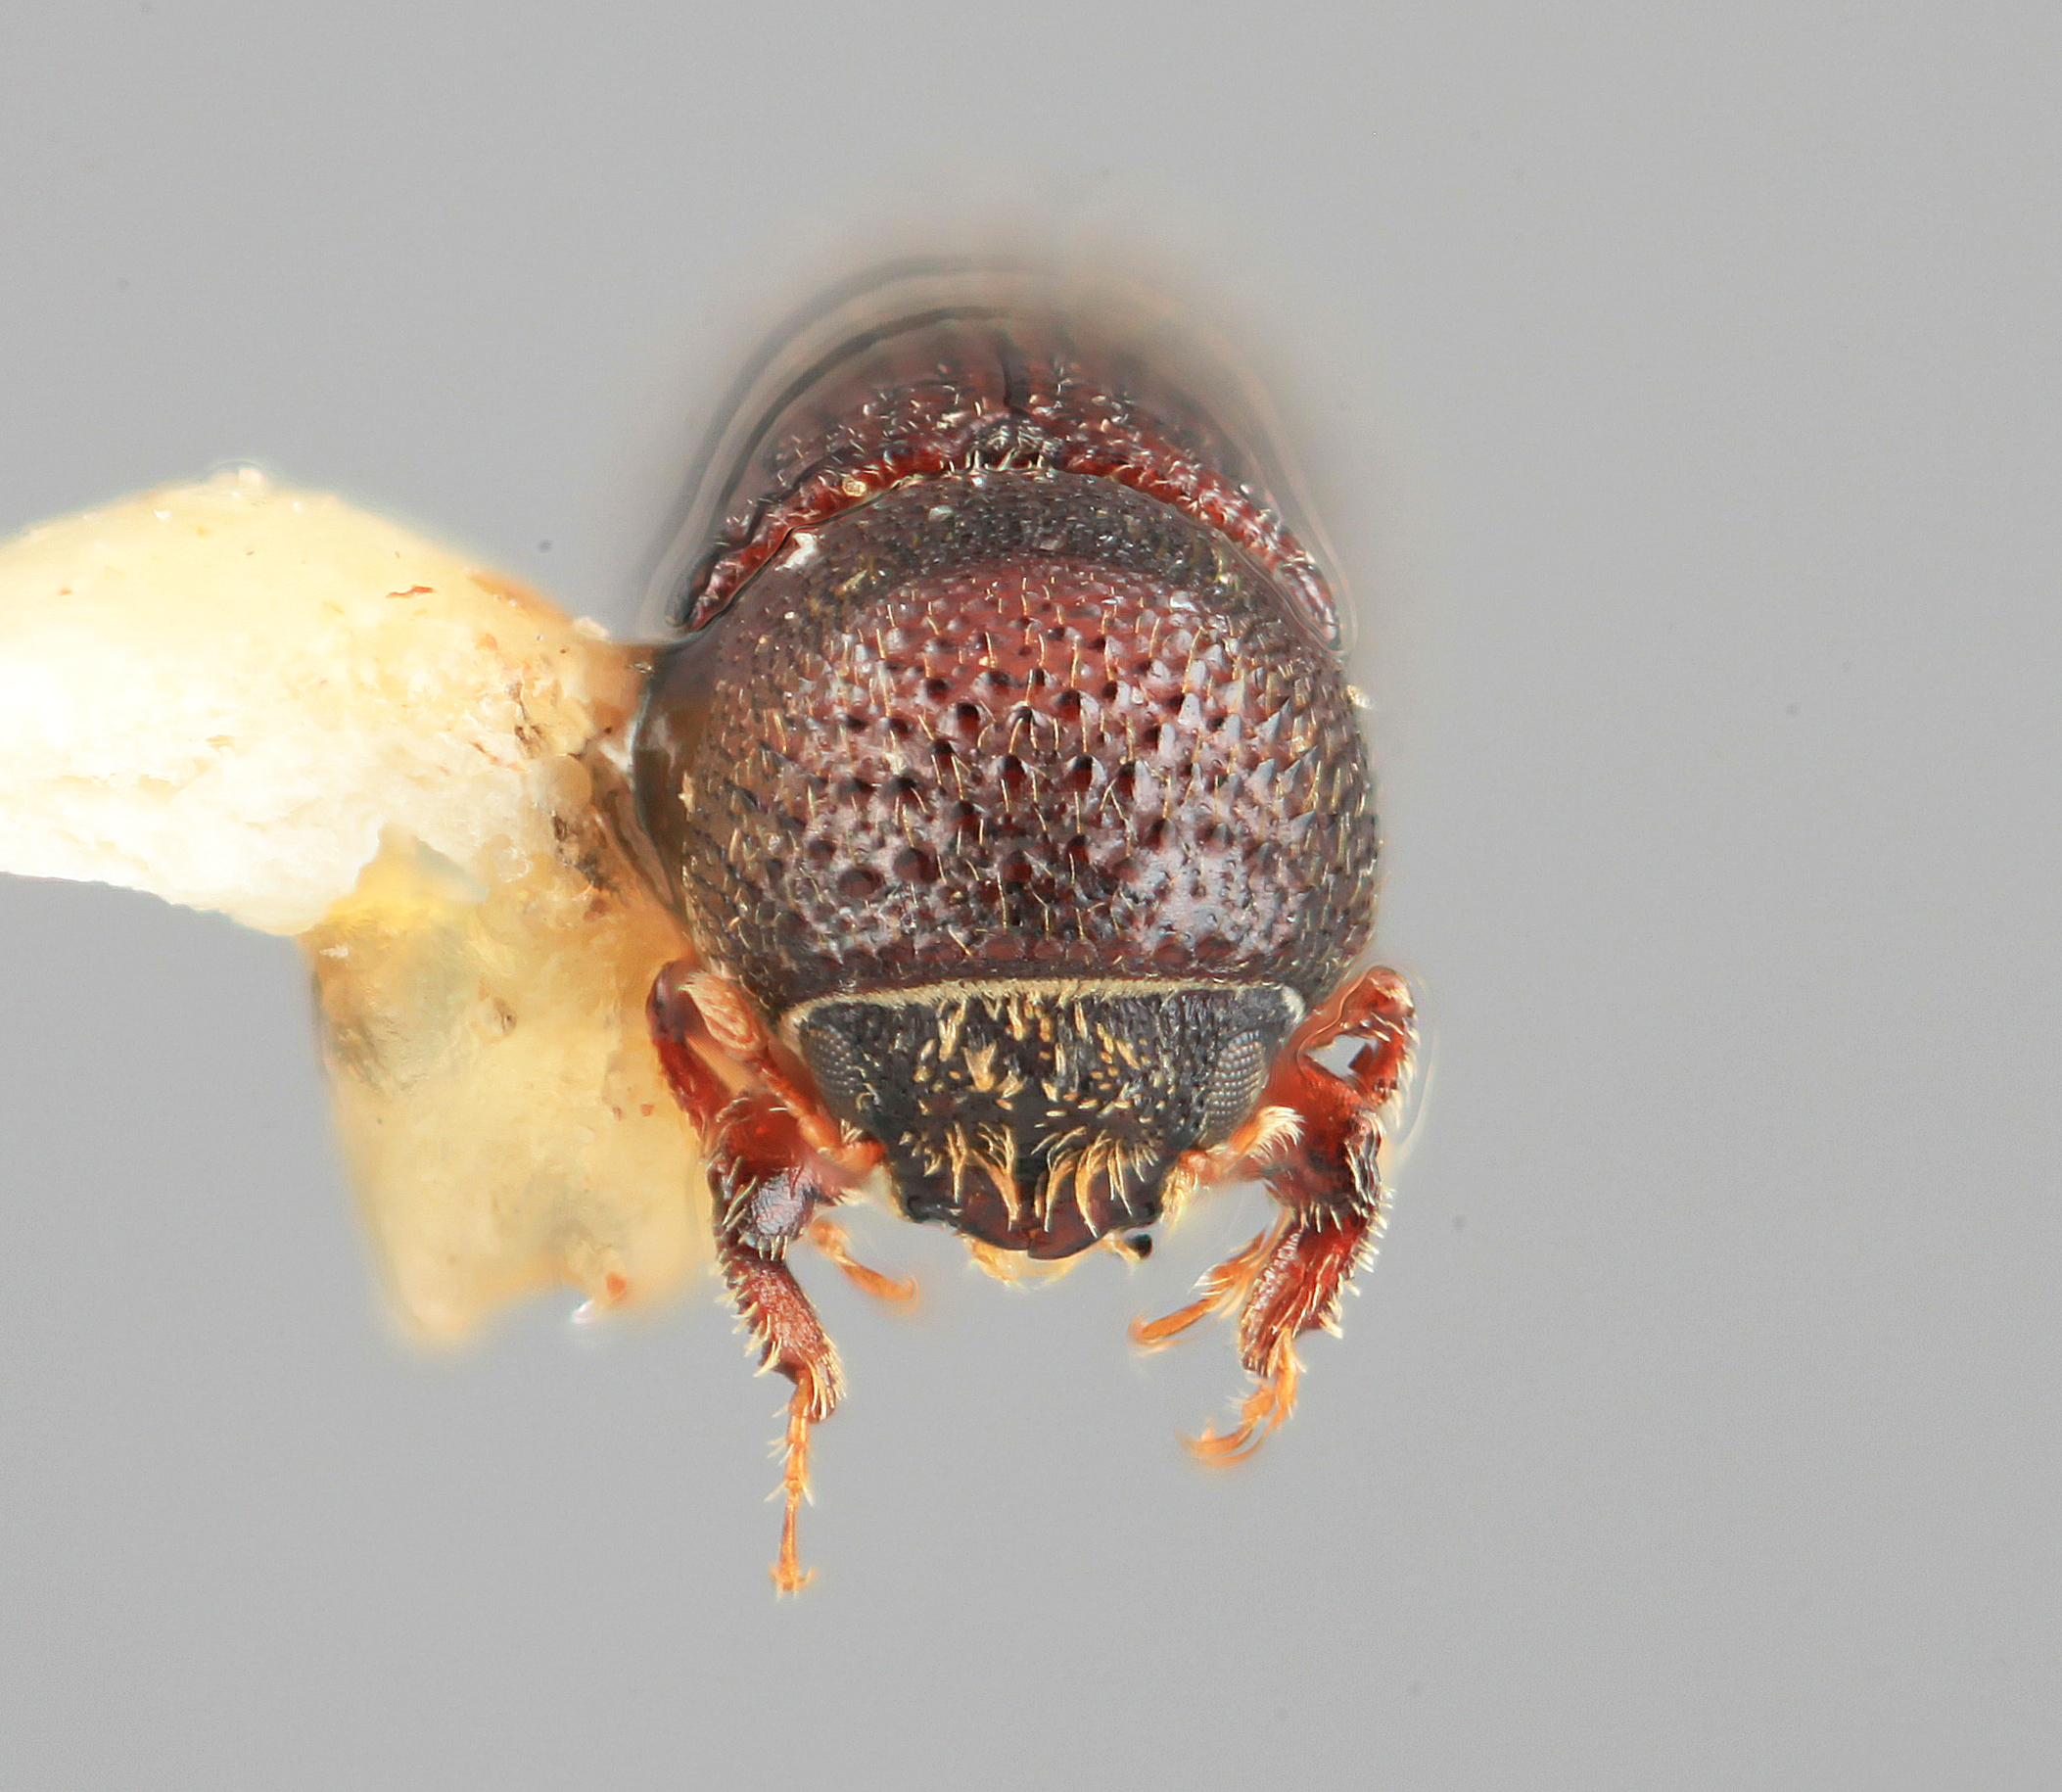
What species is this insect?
Hylocurus disparilis
